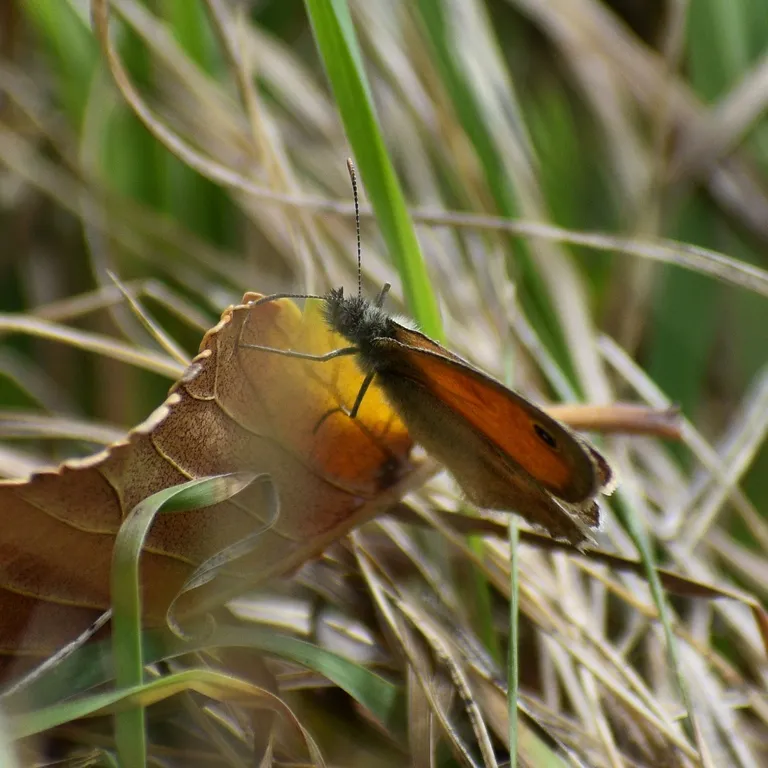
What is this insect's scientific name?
Coenonympha pamphilus
